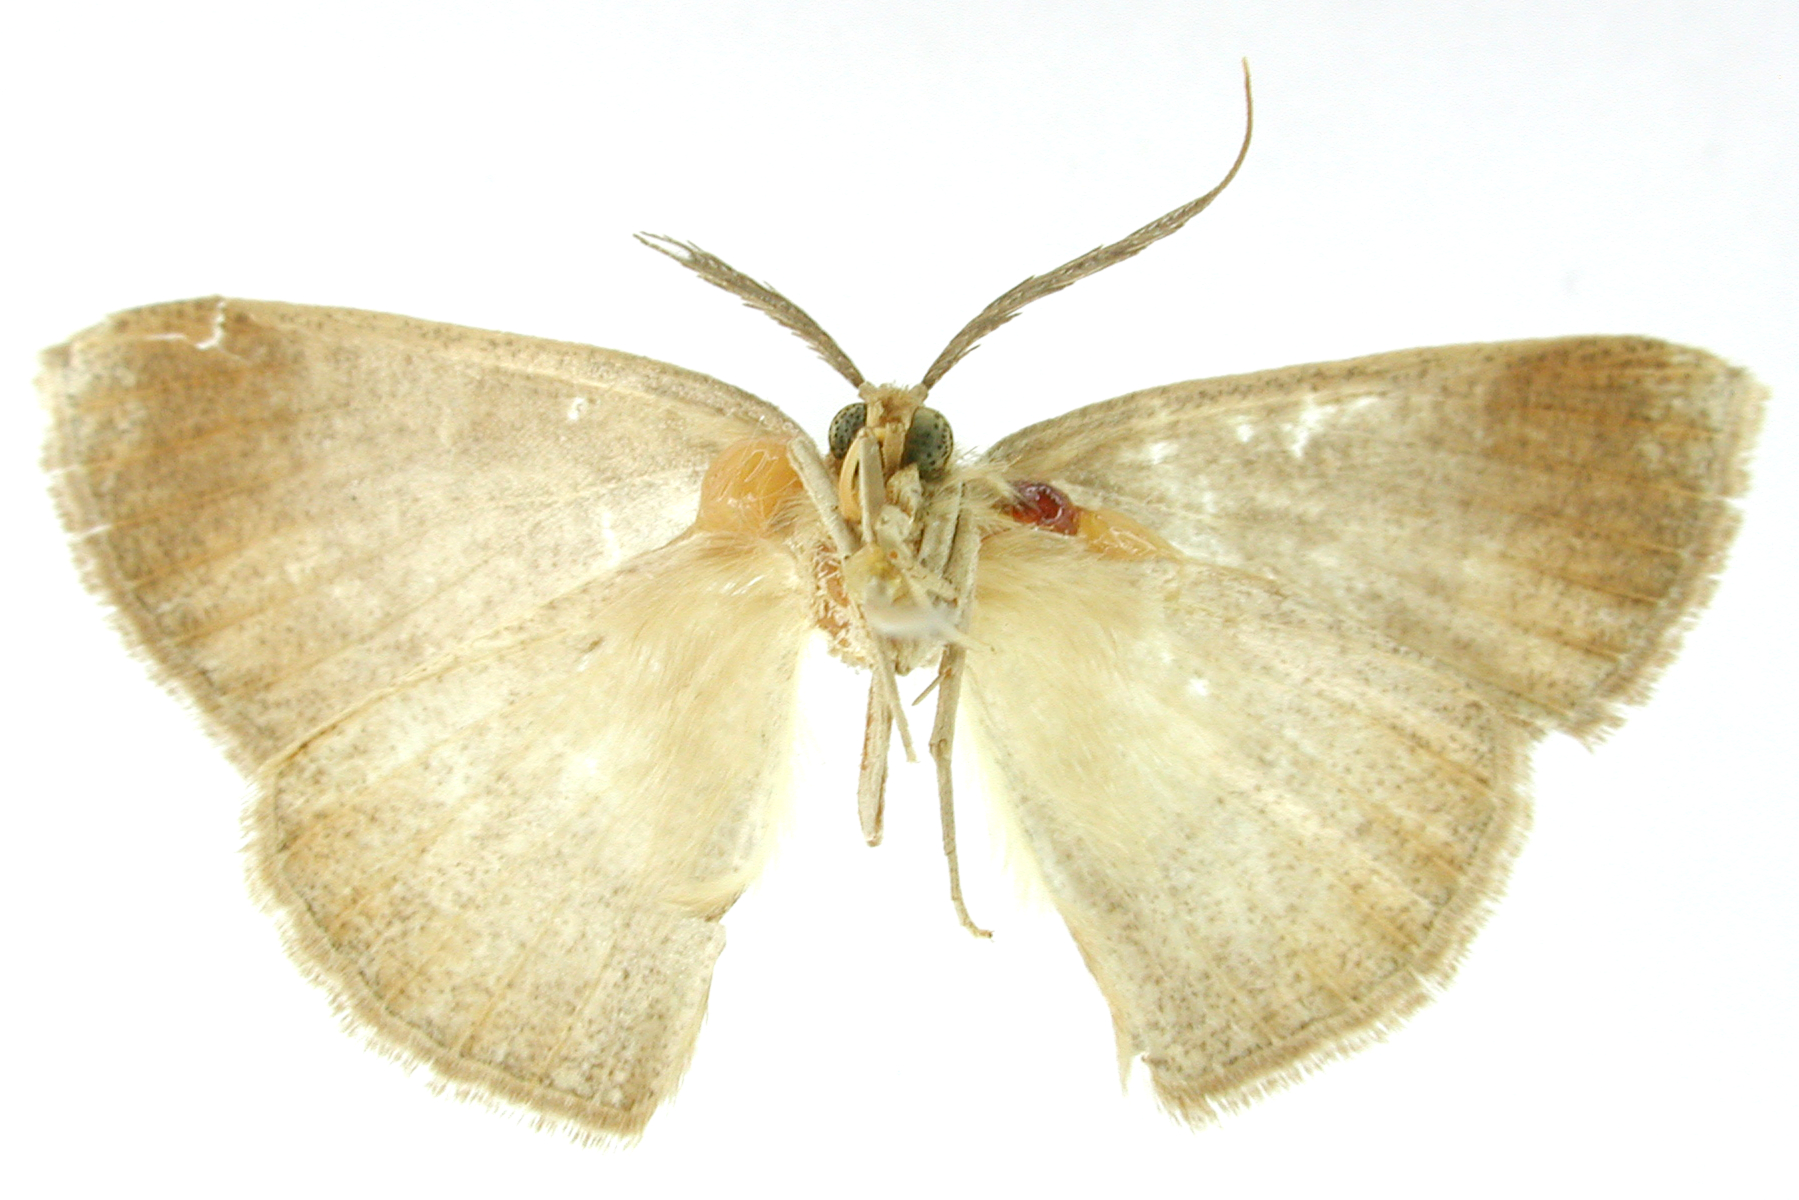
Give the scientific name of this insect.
Thysanopyga albopunctaria
